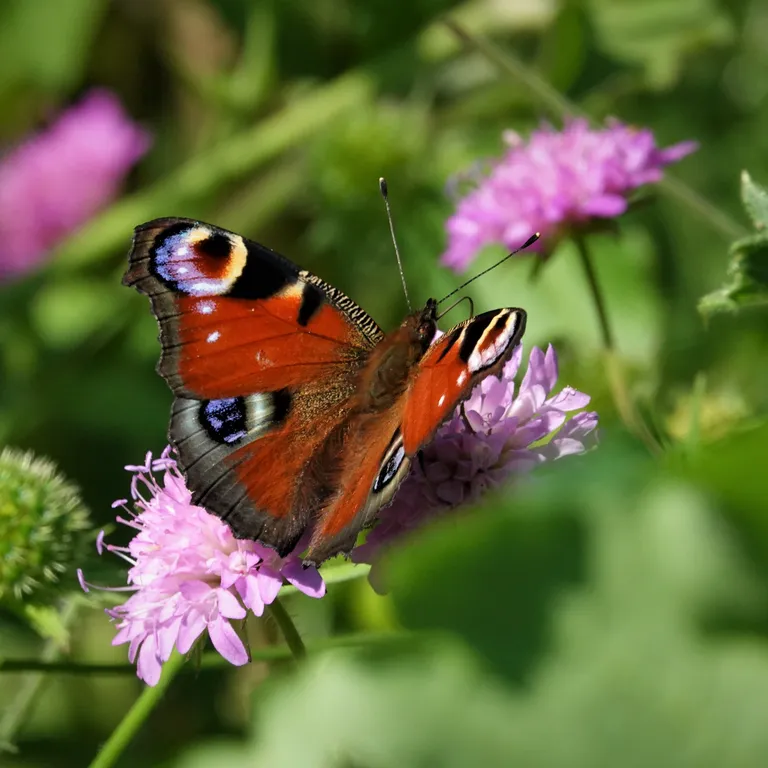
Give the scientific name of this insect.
Aglais io
